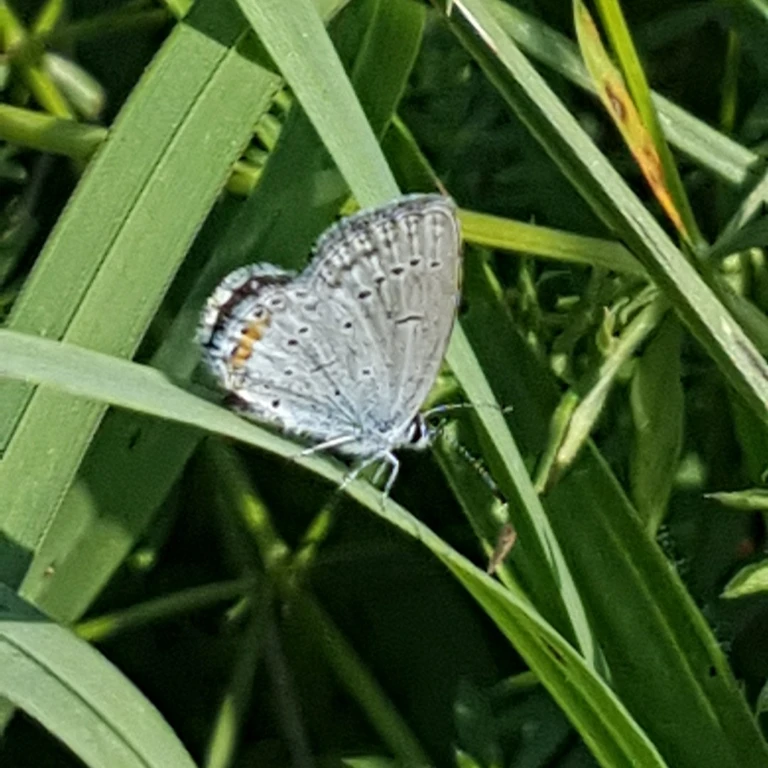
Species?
Cupido argiades (also Elkalyce argiades)
